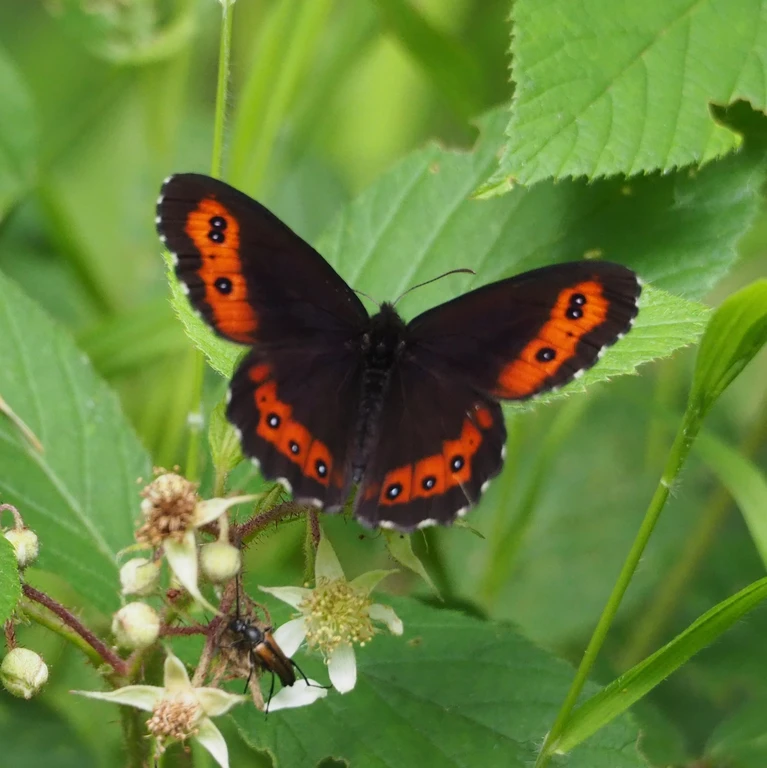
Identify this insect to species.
Erebia ligea
